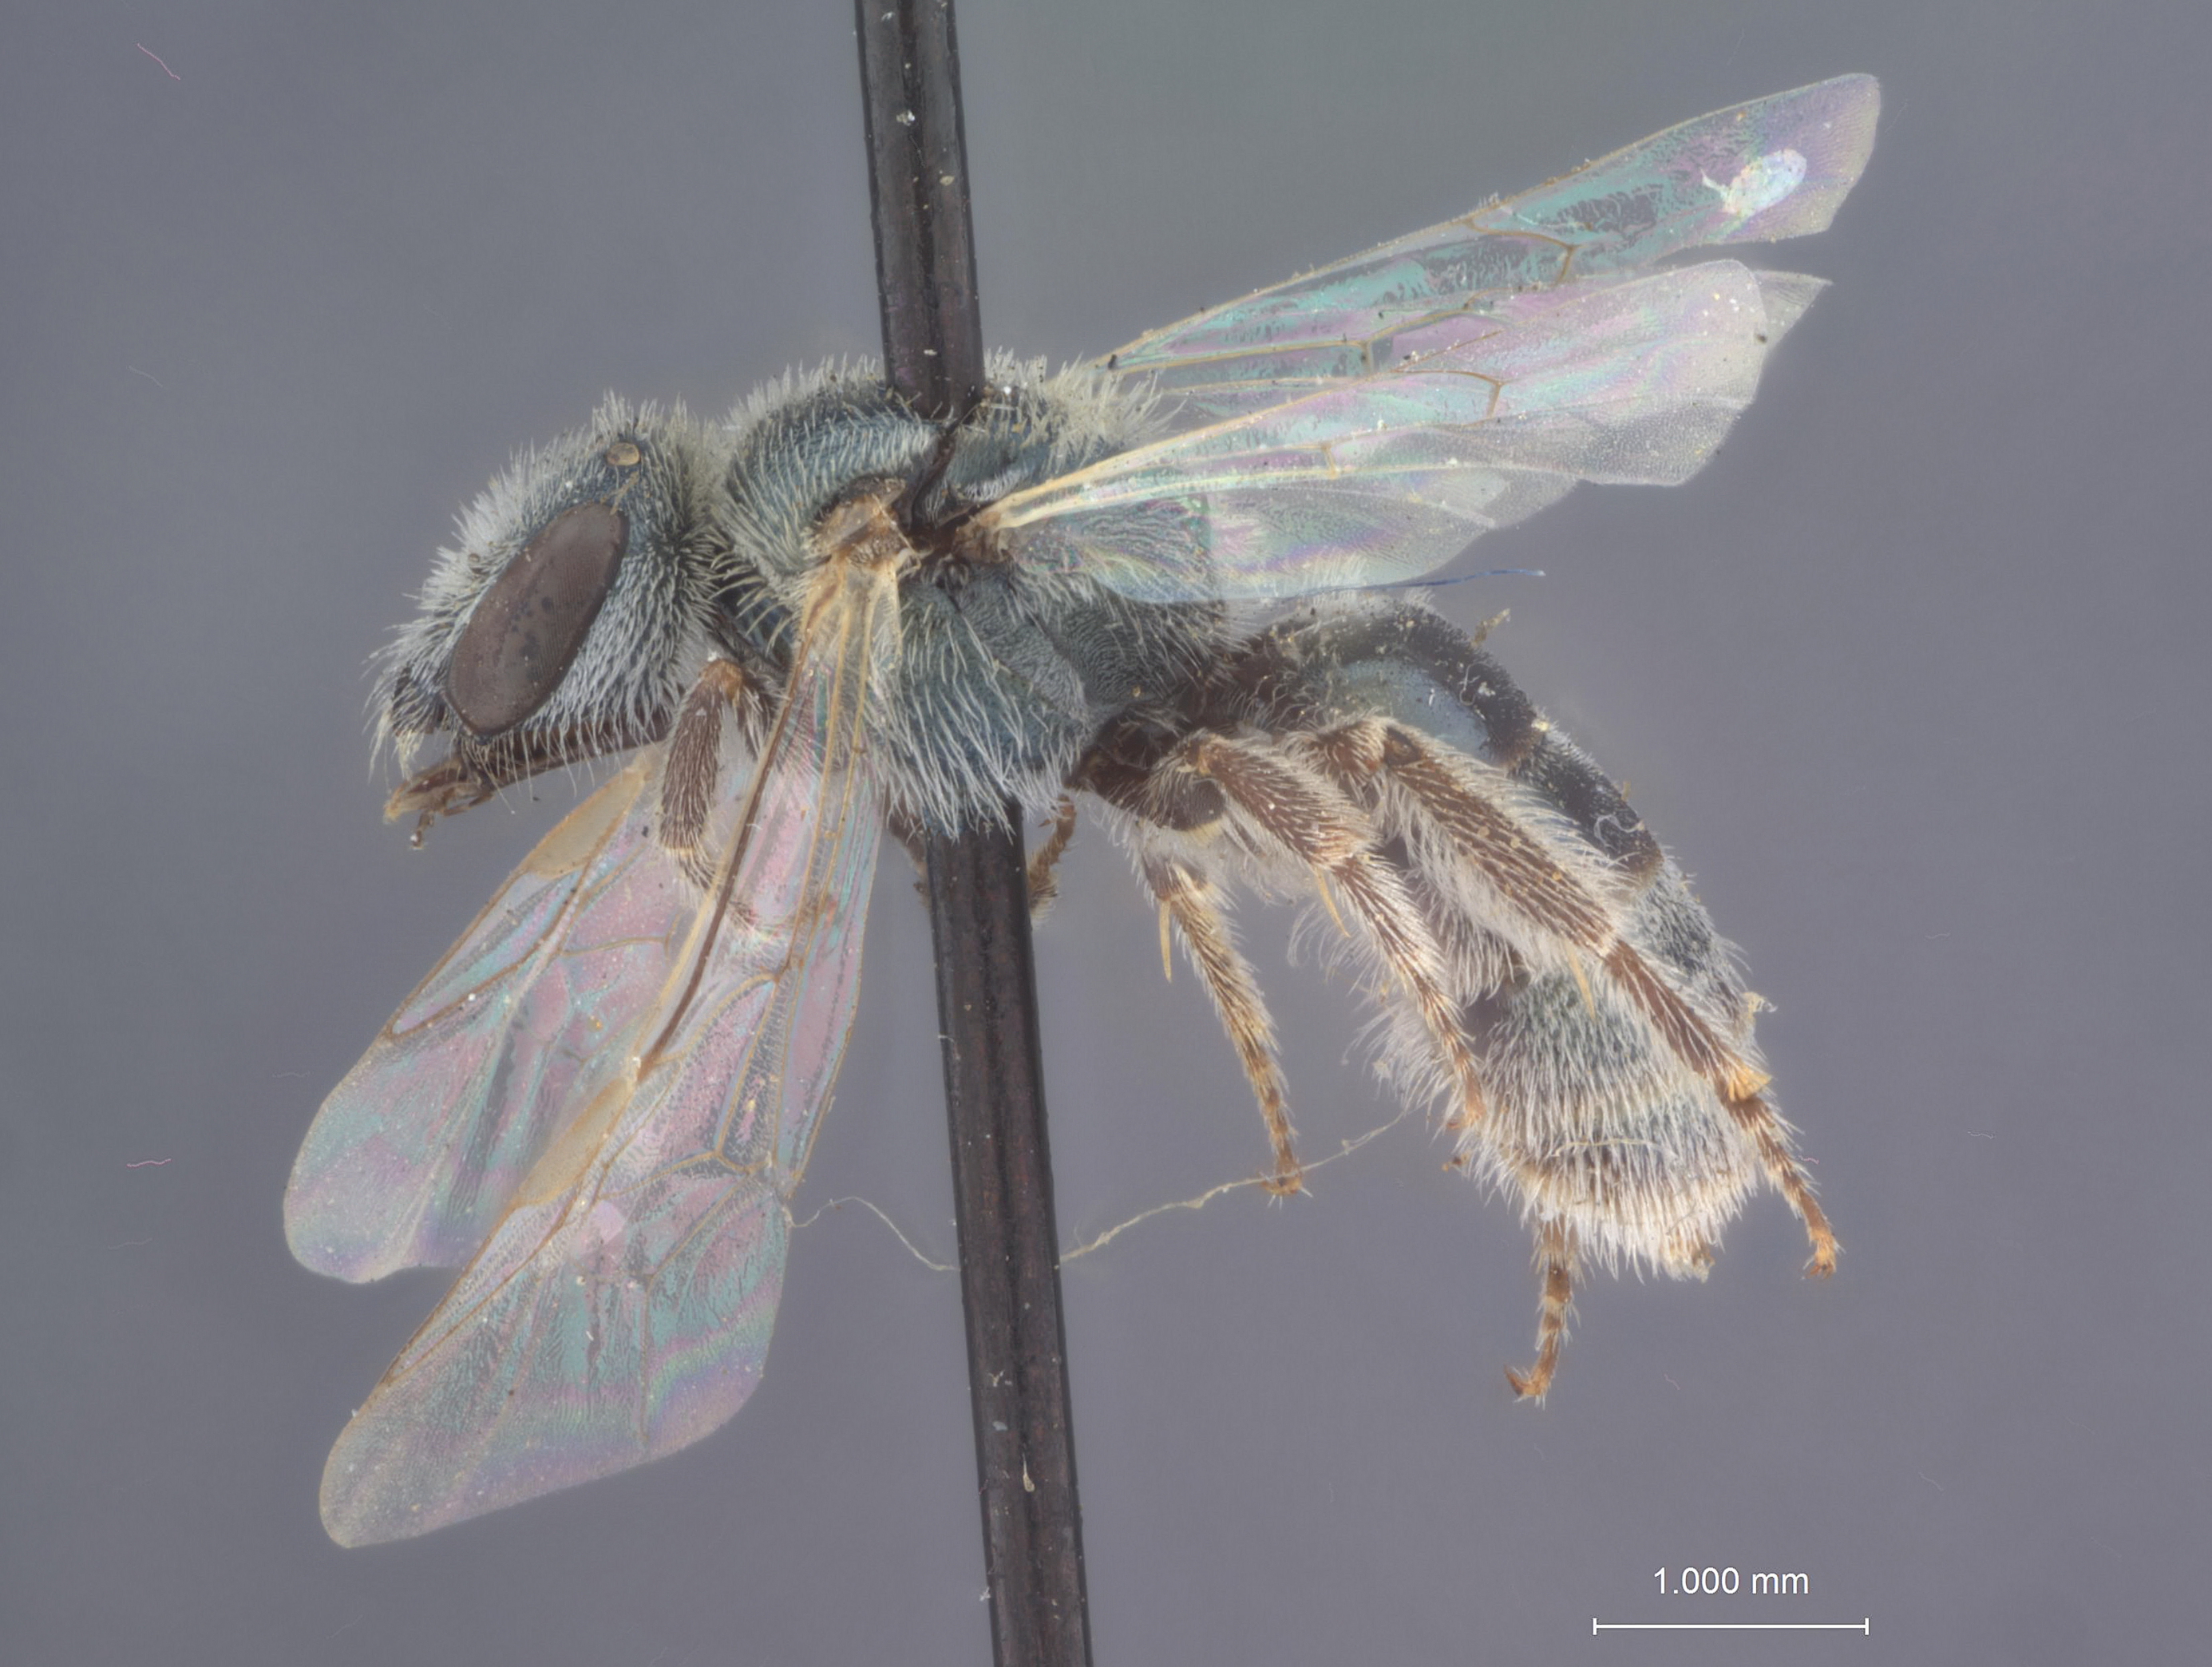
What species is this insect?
Halictus pruinosiformis
